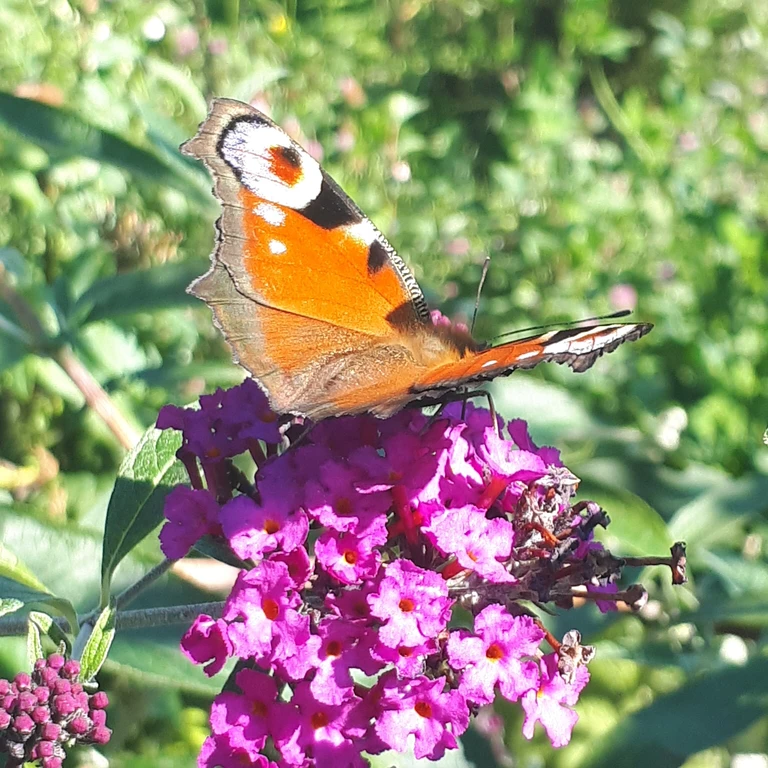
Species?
Aglais io
